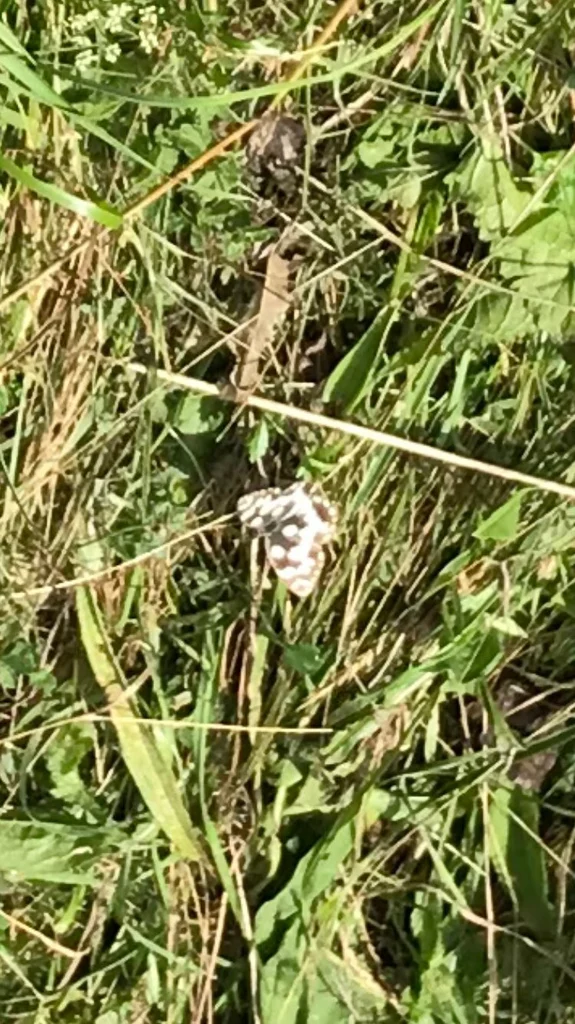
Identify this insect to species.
Melanargia galathea
